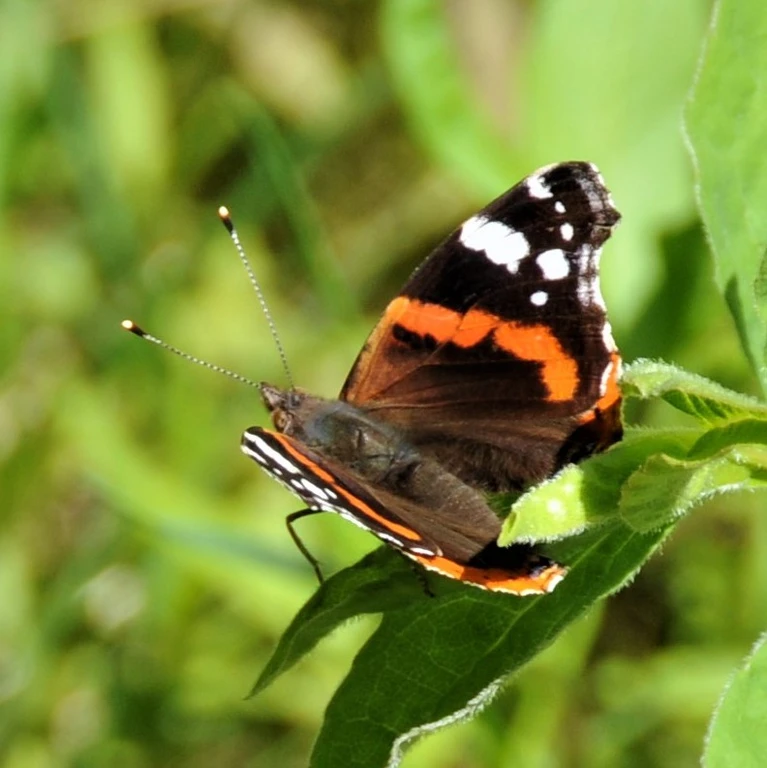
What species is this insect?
Vanessa atalanta
